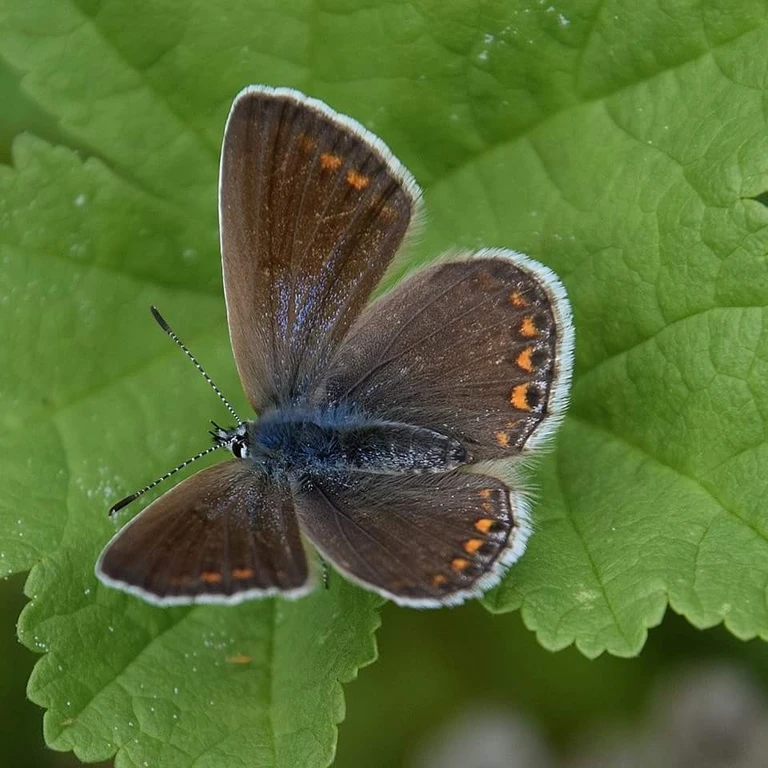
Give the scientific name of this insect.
Polyommatus icarus
